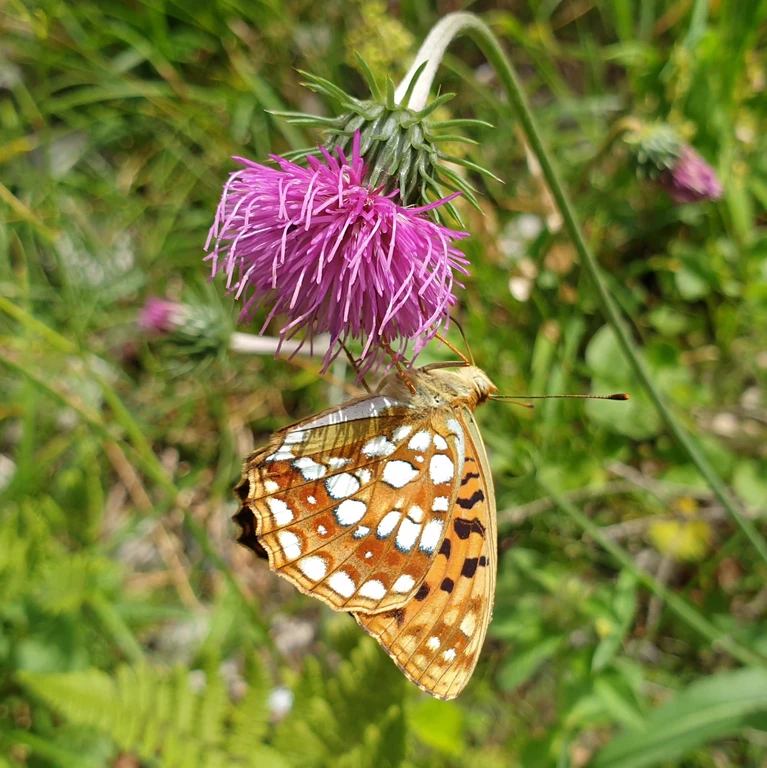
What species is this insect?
Fabriciana adippe
